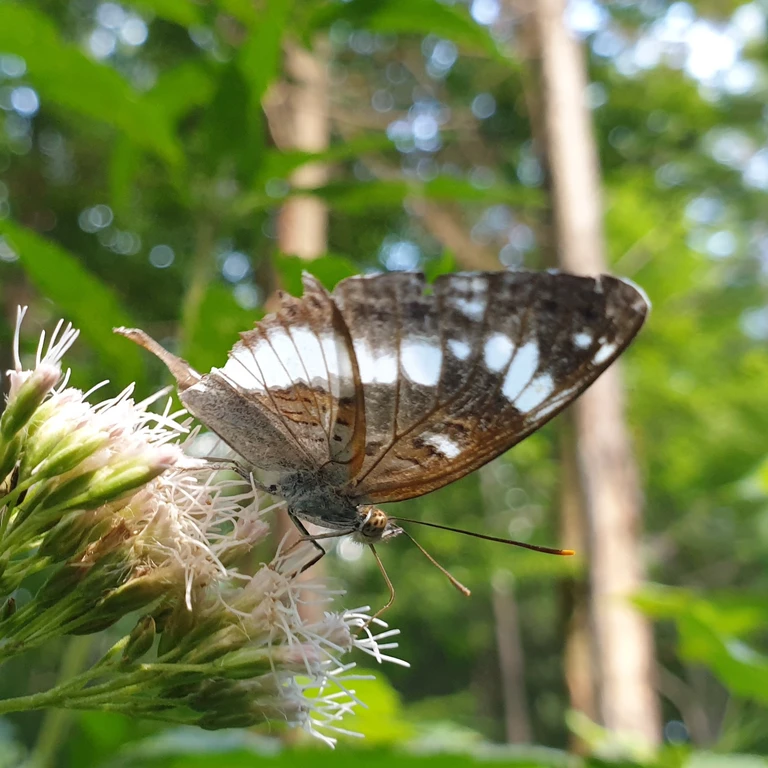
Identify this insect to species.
Limenitis camilla (also Ladoga camilla)
